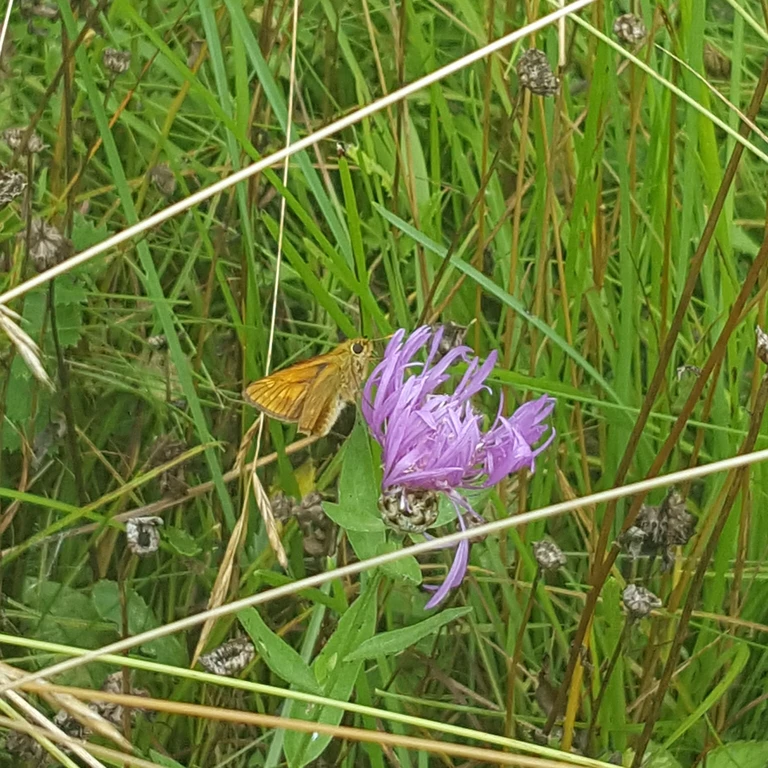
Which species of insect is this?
Ochlodes sylvanus (also Ochlodes venata)
